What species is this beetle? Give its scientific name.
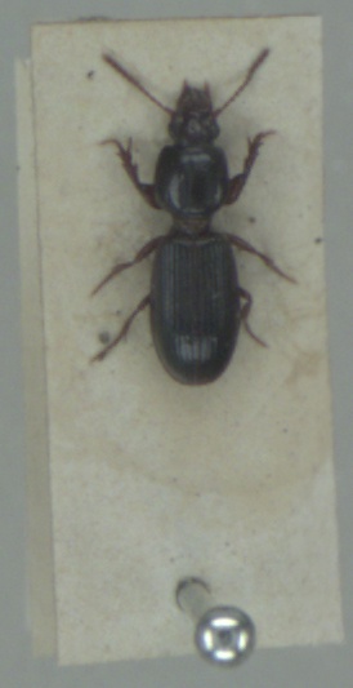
Clivina fossor
